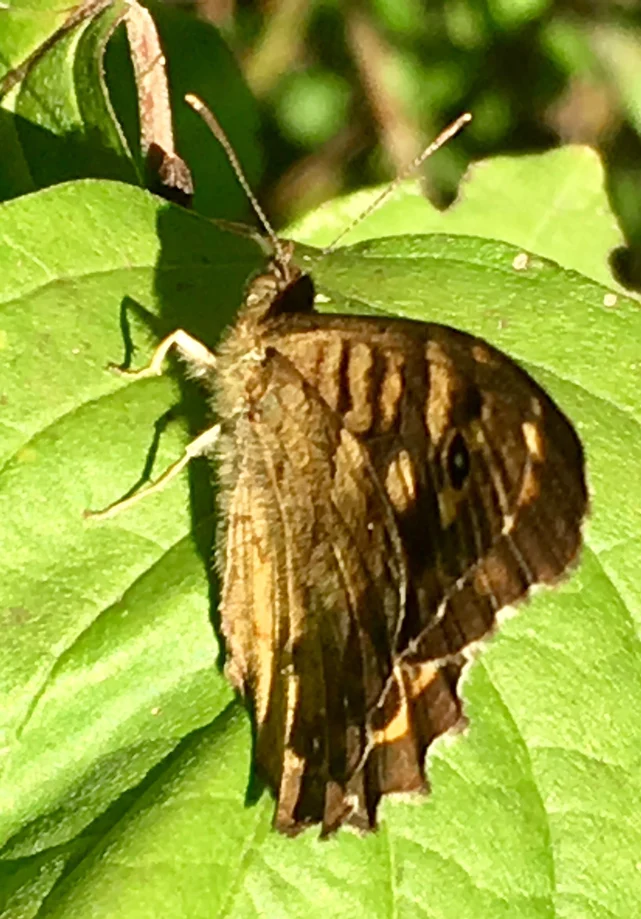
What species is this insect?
Pararge aegeria
